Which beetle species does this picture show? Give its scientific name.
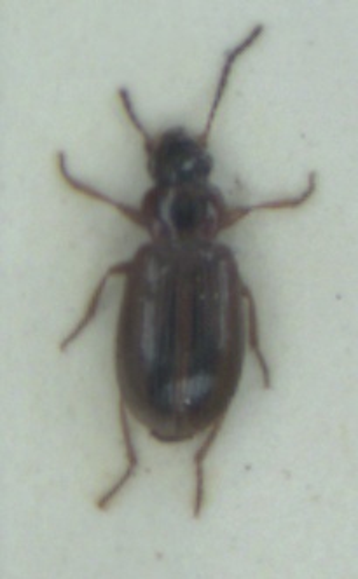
Dicheirotrichus placidus
